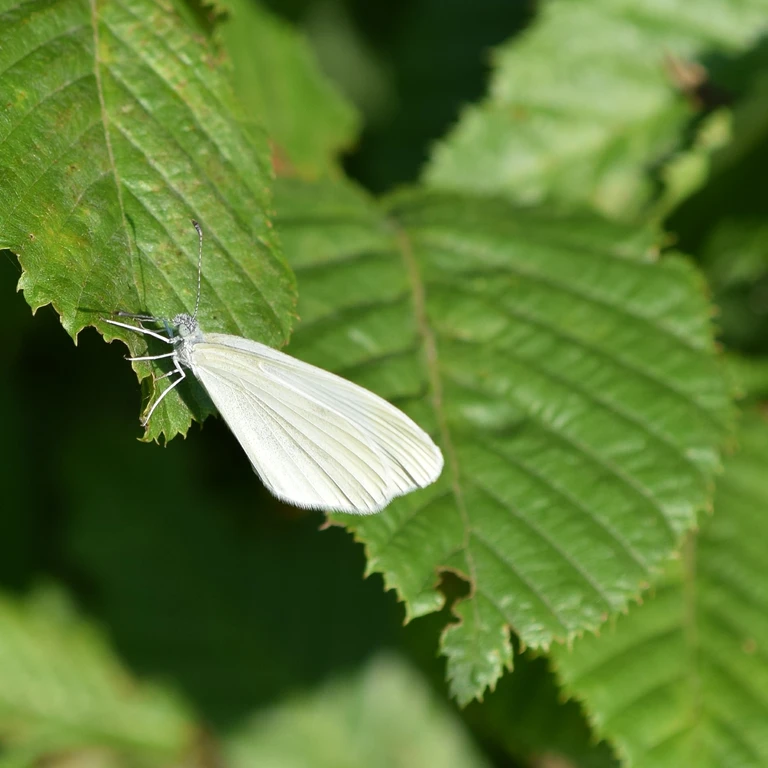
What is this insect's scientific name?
Leptidea sinapis/juvernica
